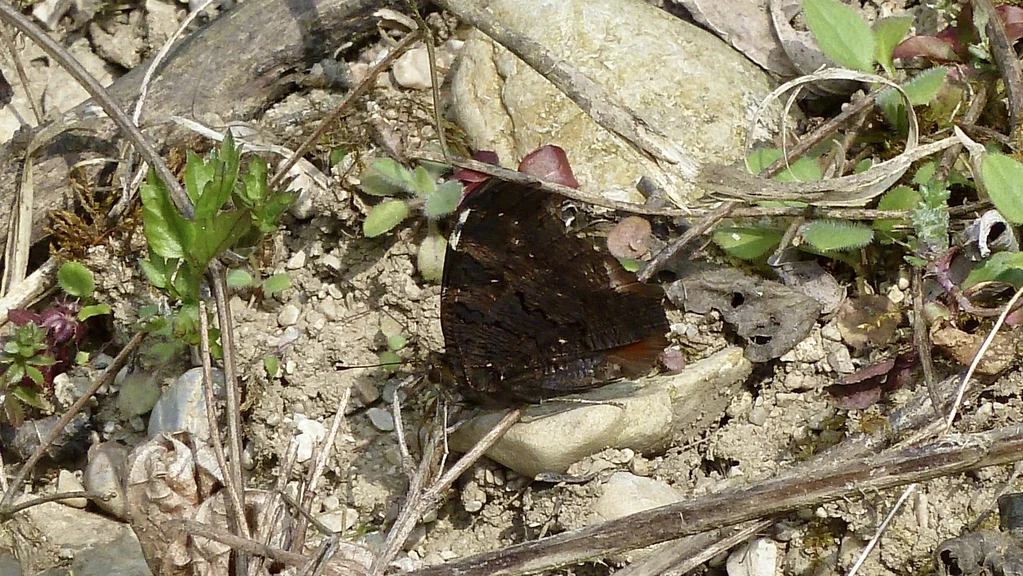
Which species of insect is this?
Aglais io
